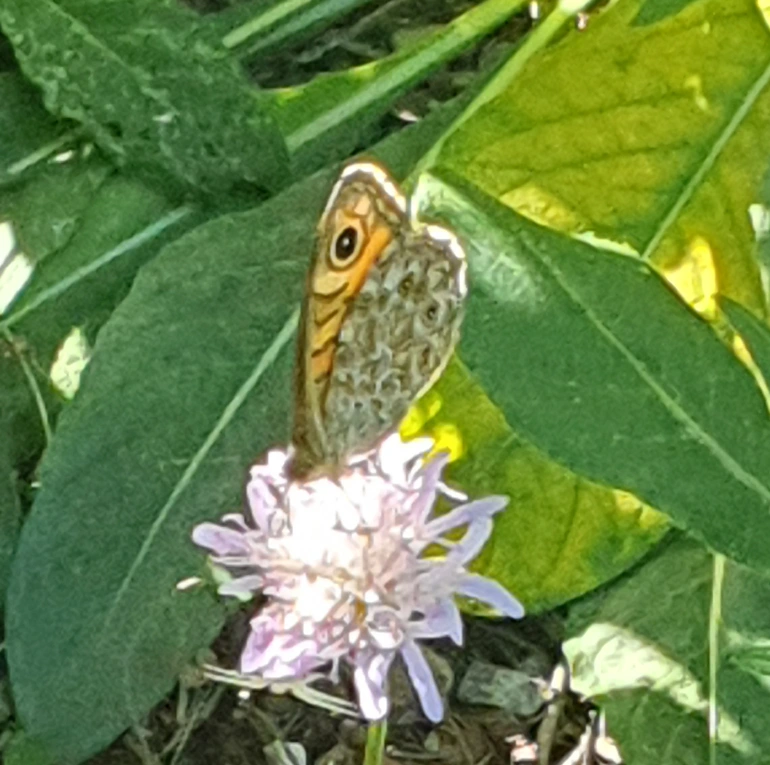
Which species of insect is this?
Lasiommata megera (also Pararge megera)
